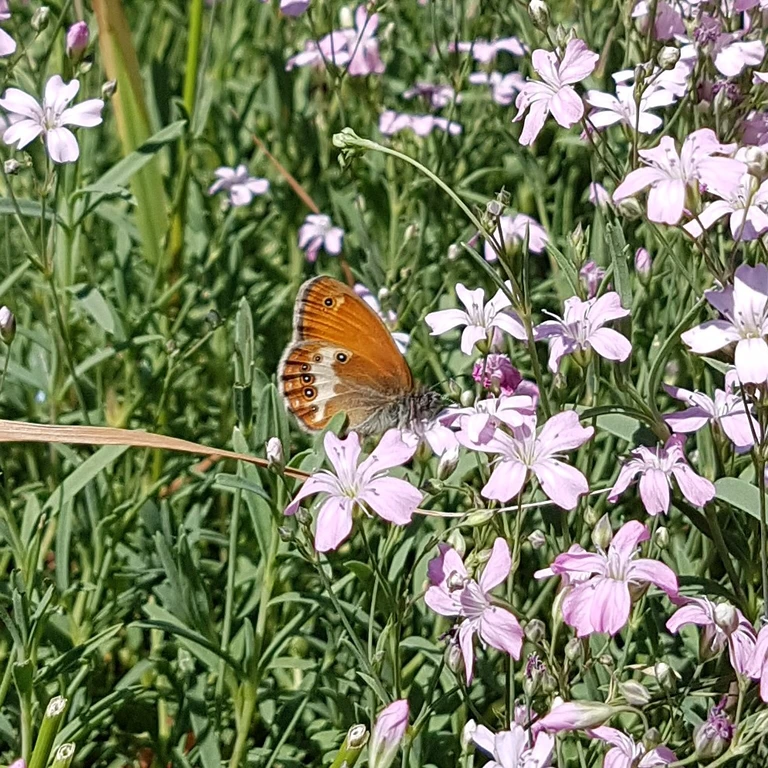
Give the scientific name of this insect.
Coenonympha arcania
